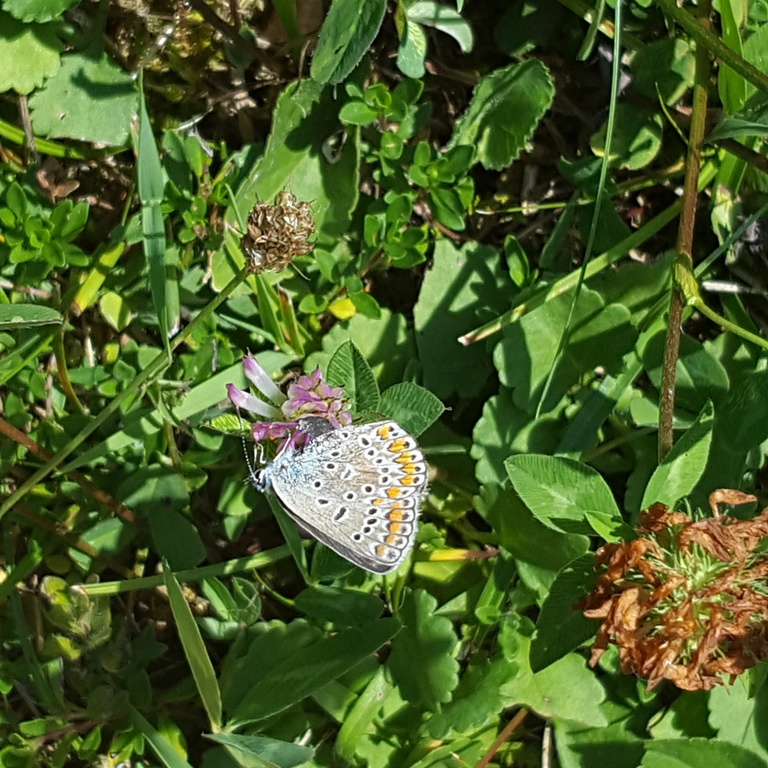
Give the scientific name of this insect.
Polyommatus icarus
